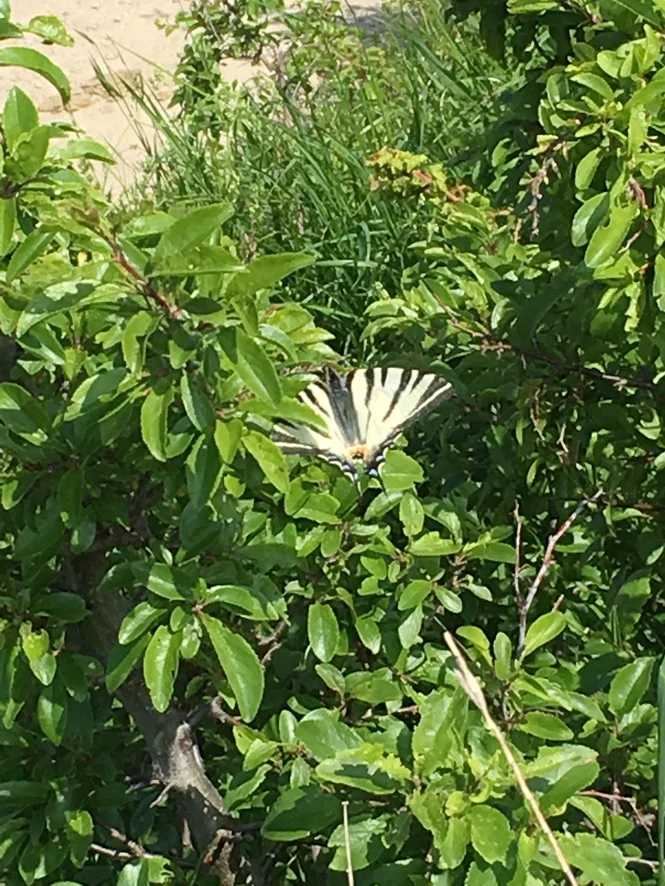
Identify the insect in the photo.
Iphiclides podalirius
